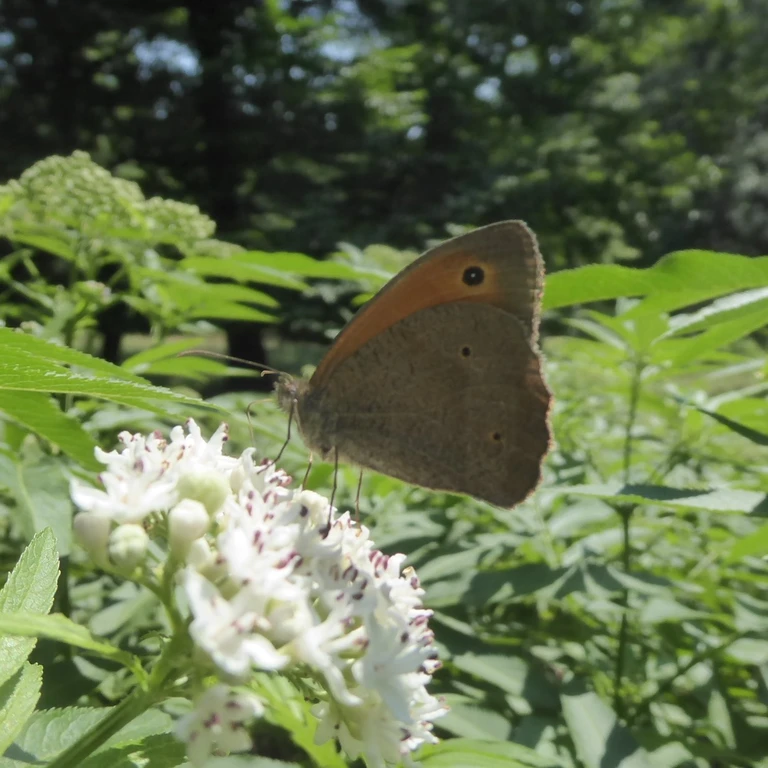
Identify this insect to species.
Maniola jurtina
